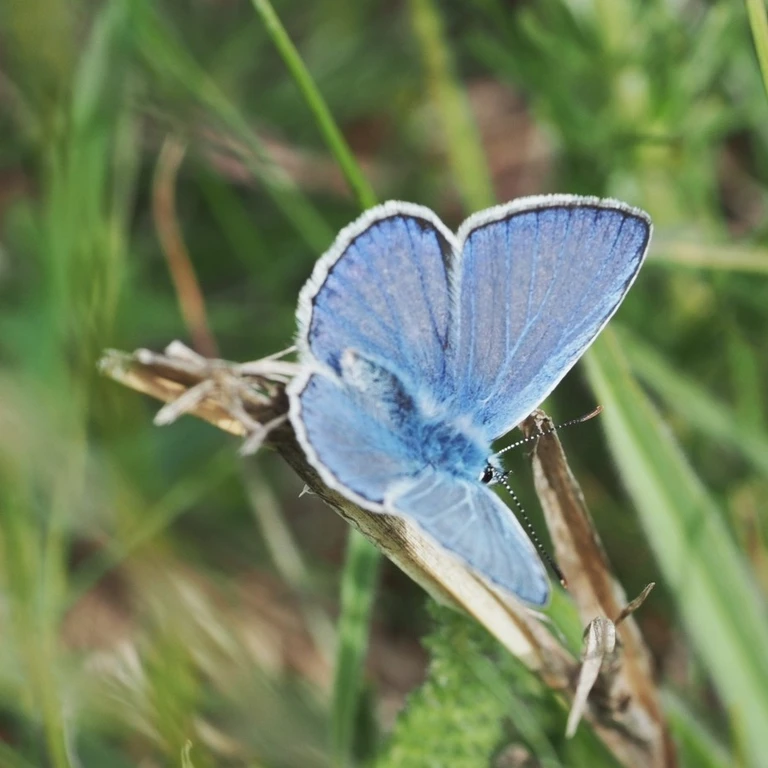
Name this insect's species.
Polyommatus icarus
